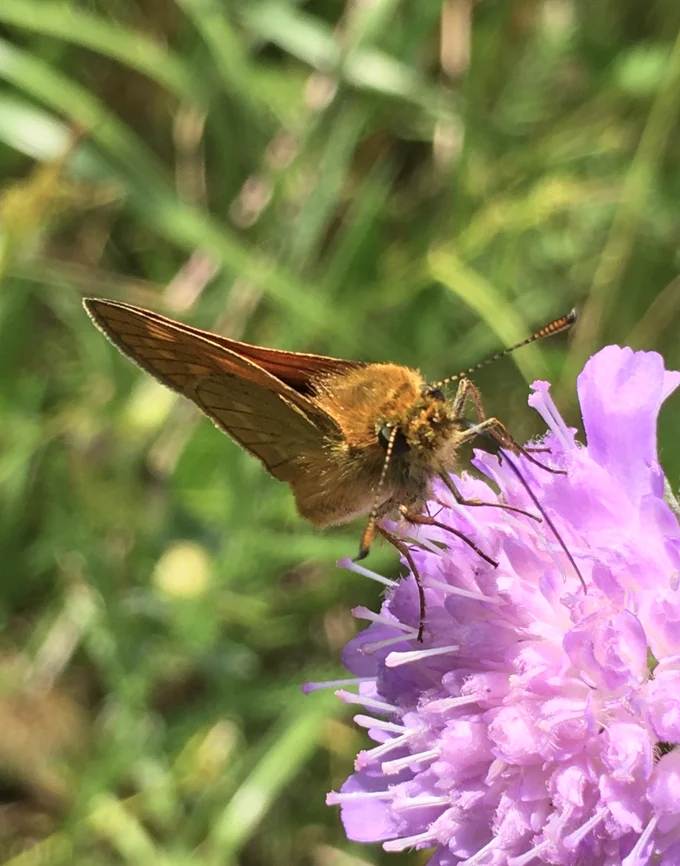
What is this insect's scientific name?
Ochlodes sylvanus (also Ochlodes venata)
